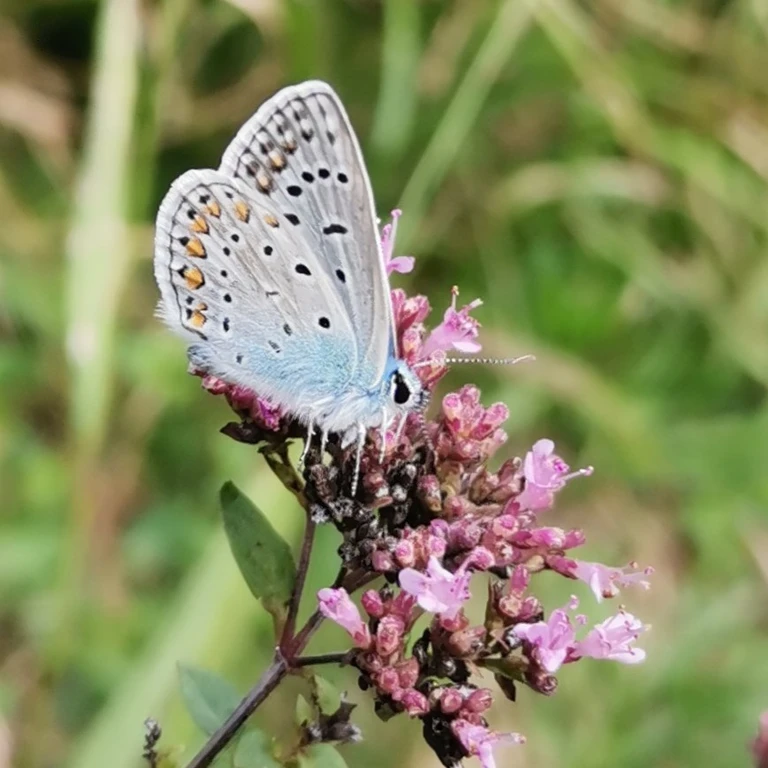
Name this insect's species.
Polyommatus icarus
